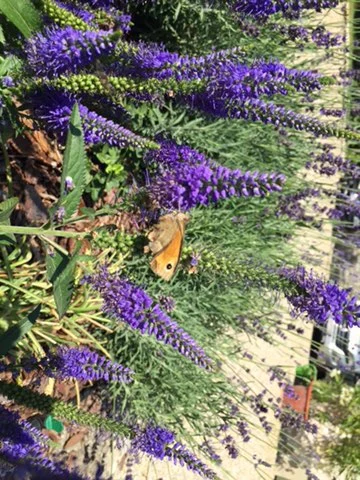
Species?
Maniola jurtina
